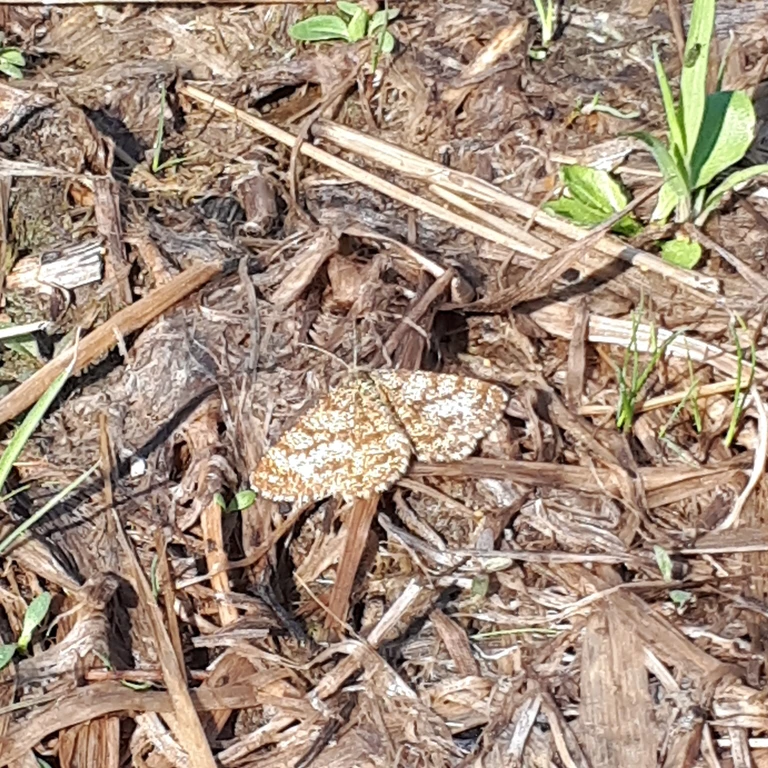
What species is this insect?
Ematurga atomaria
